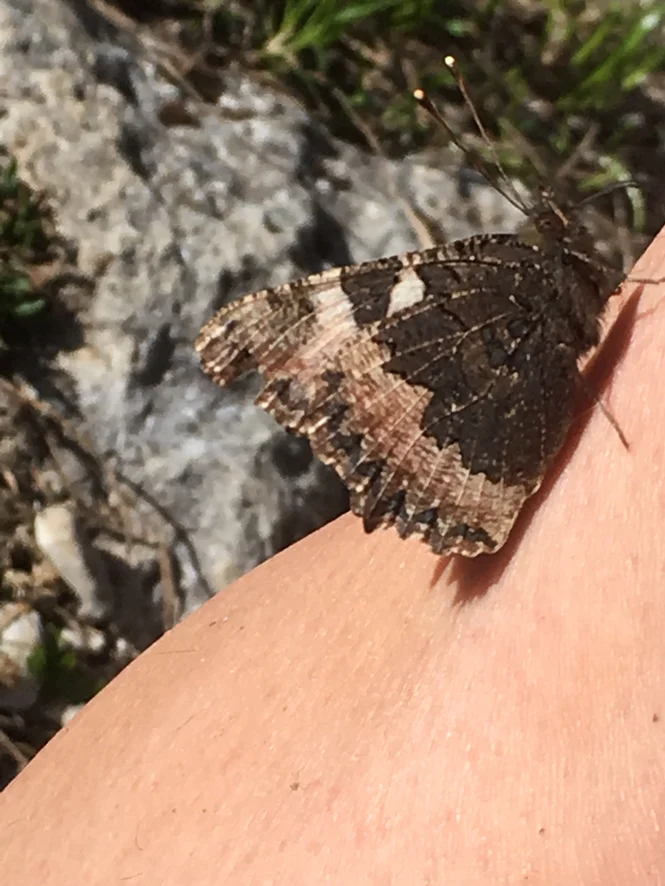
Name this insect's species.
Aglais urticae
